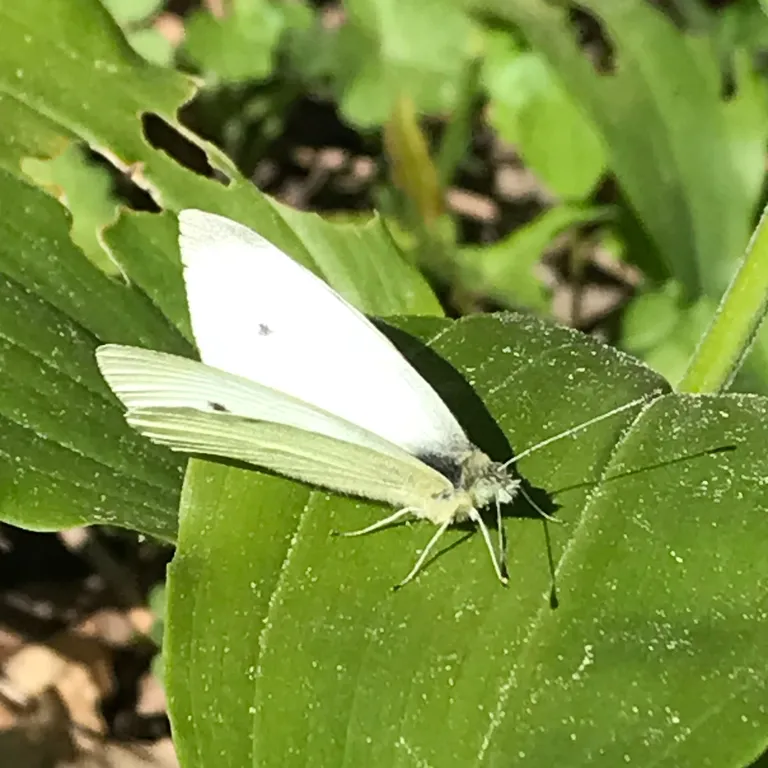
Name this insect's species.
Pieris rapae
